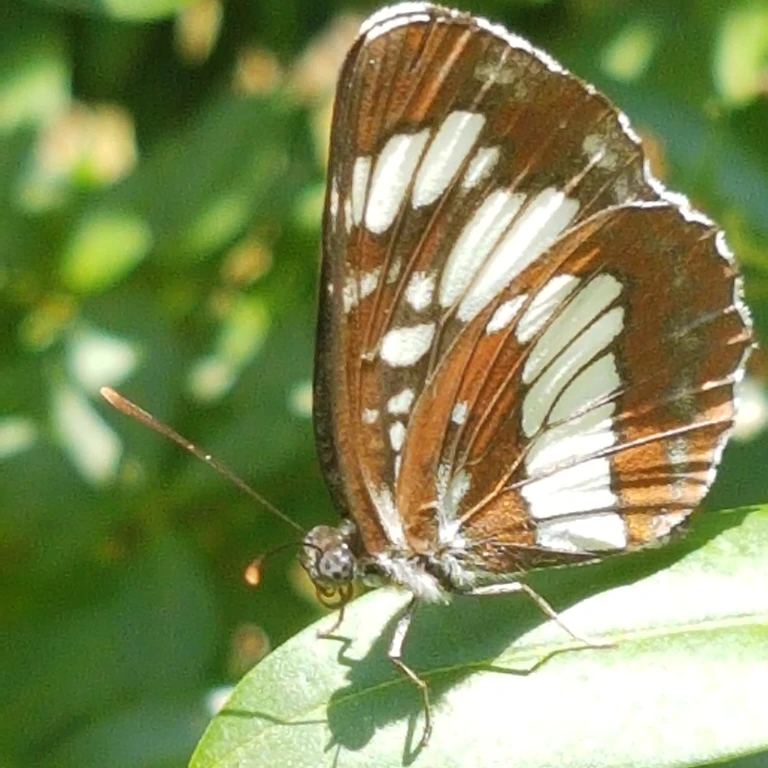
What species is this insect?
Neptis rivularis
